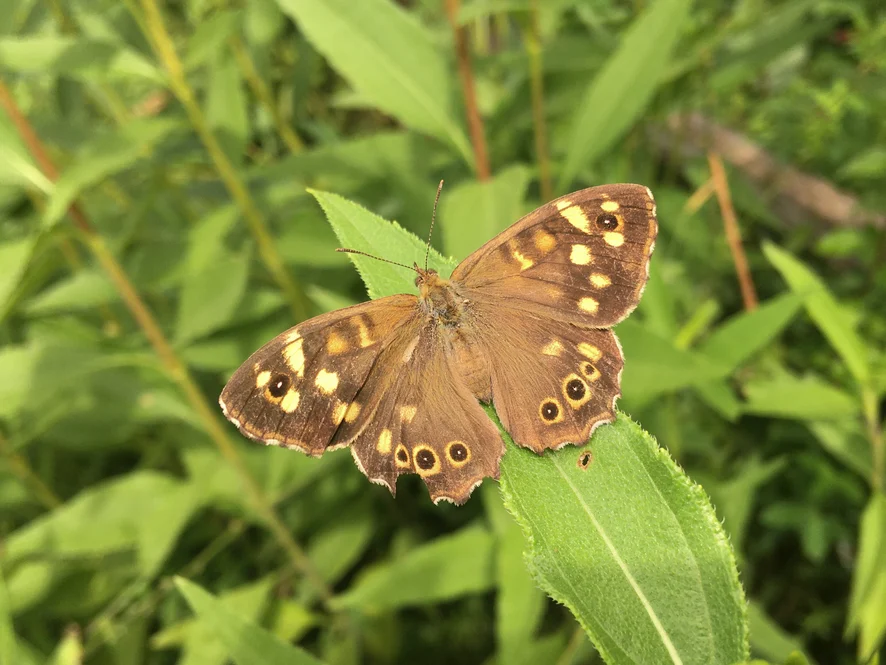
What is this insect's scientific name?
Pararge aegeria
